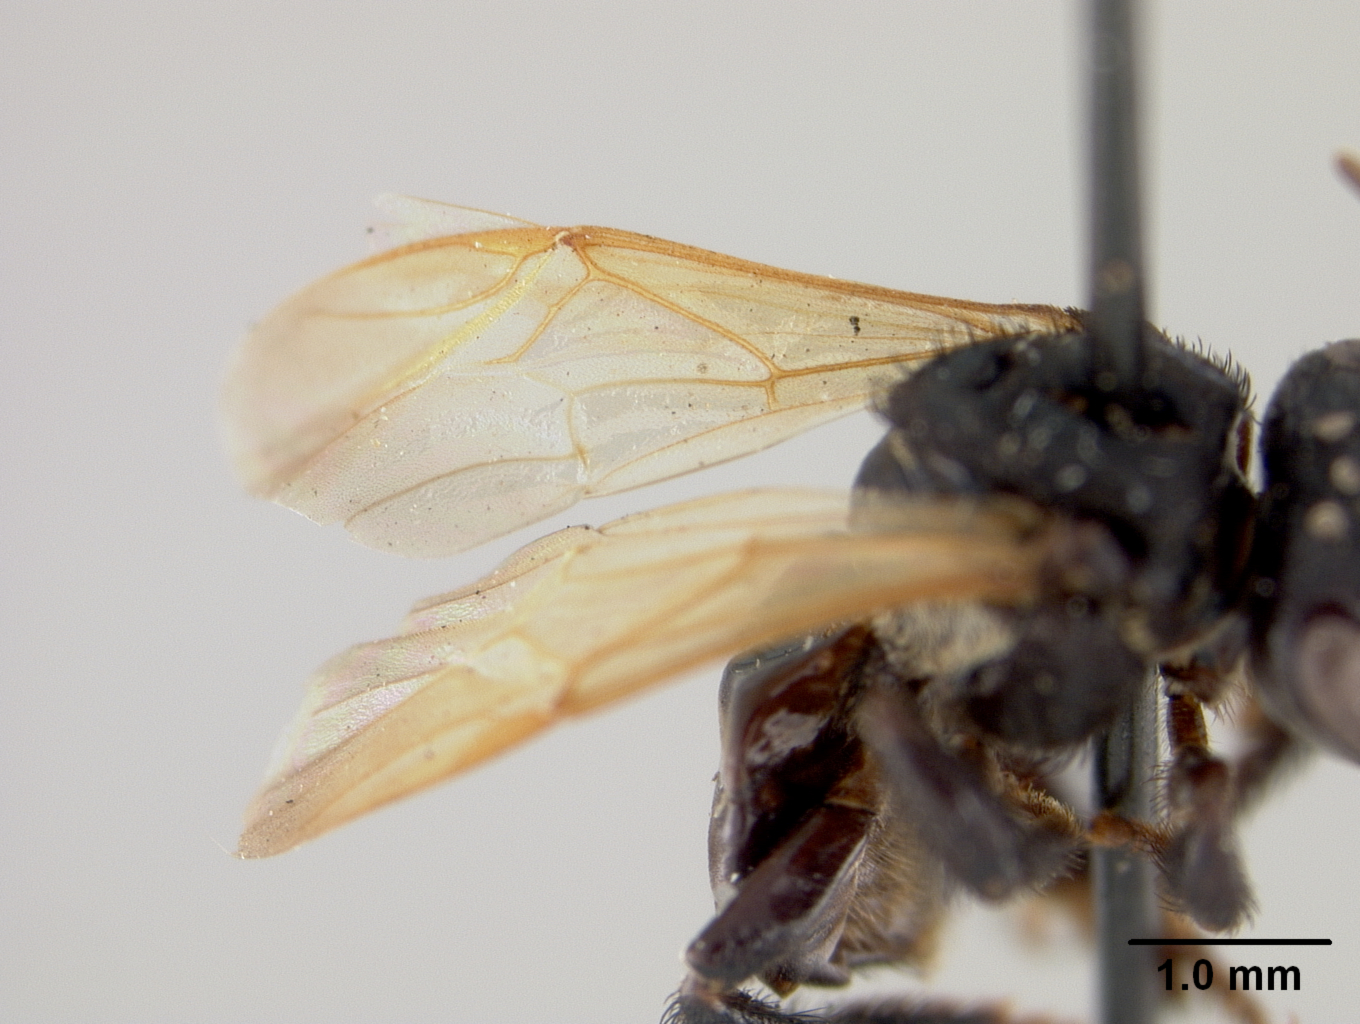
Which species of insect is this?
Trigona bipunctata
